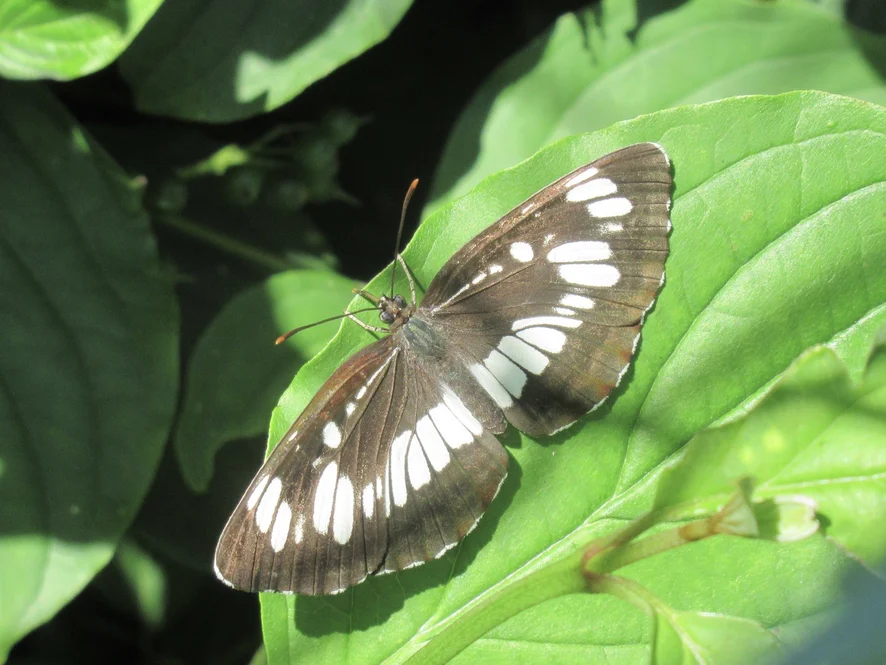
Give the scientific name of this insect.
Neptis rivularis
